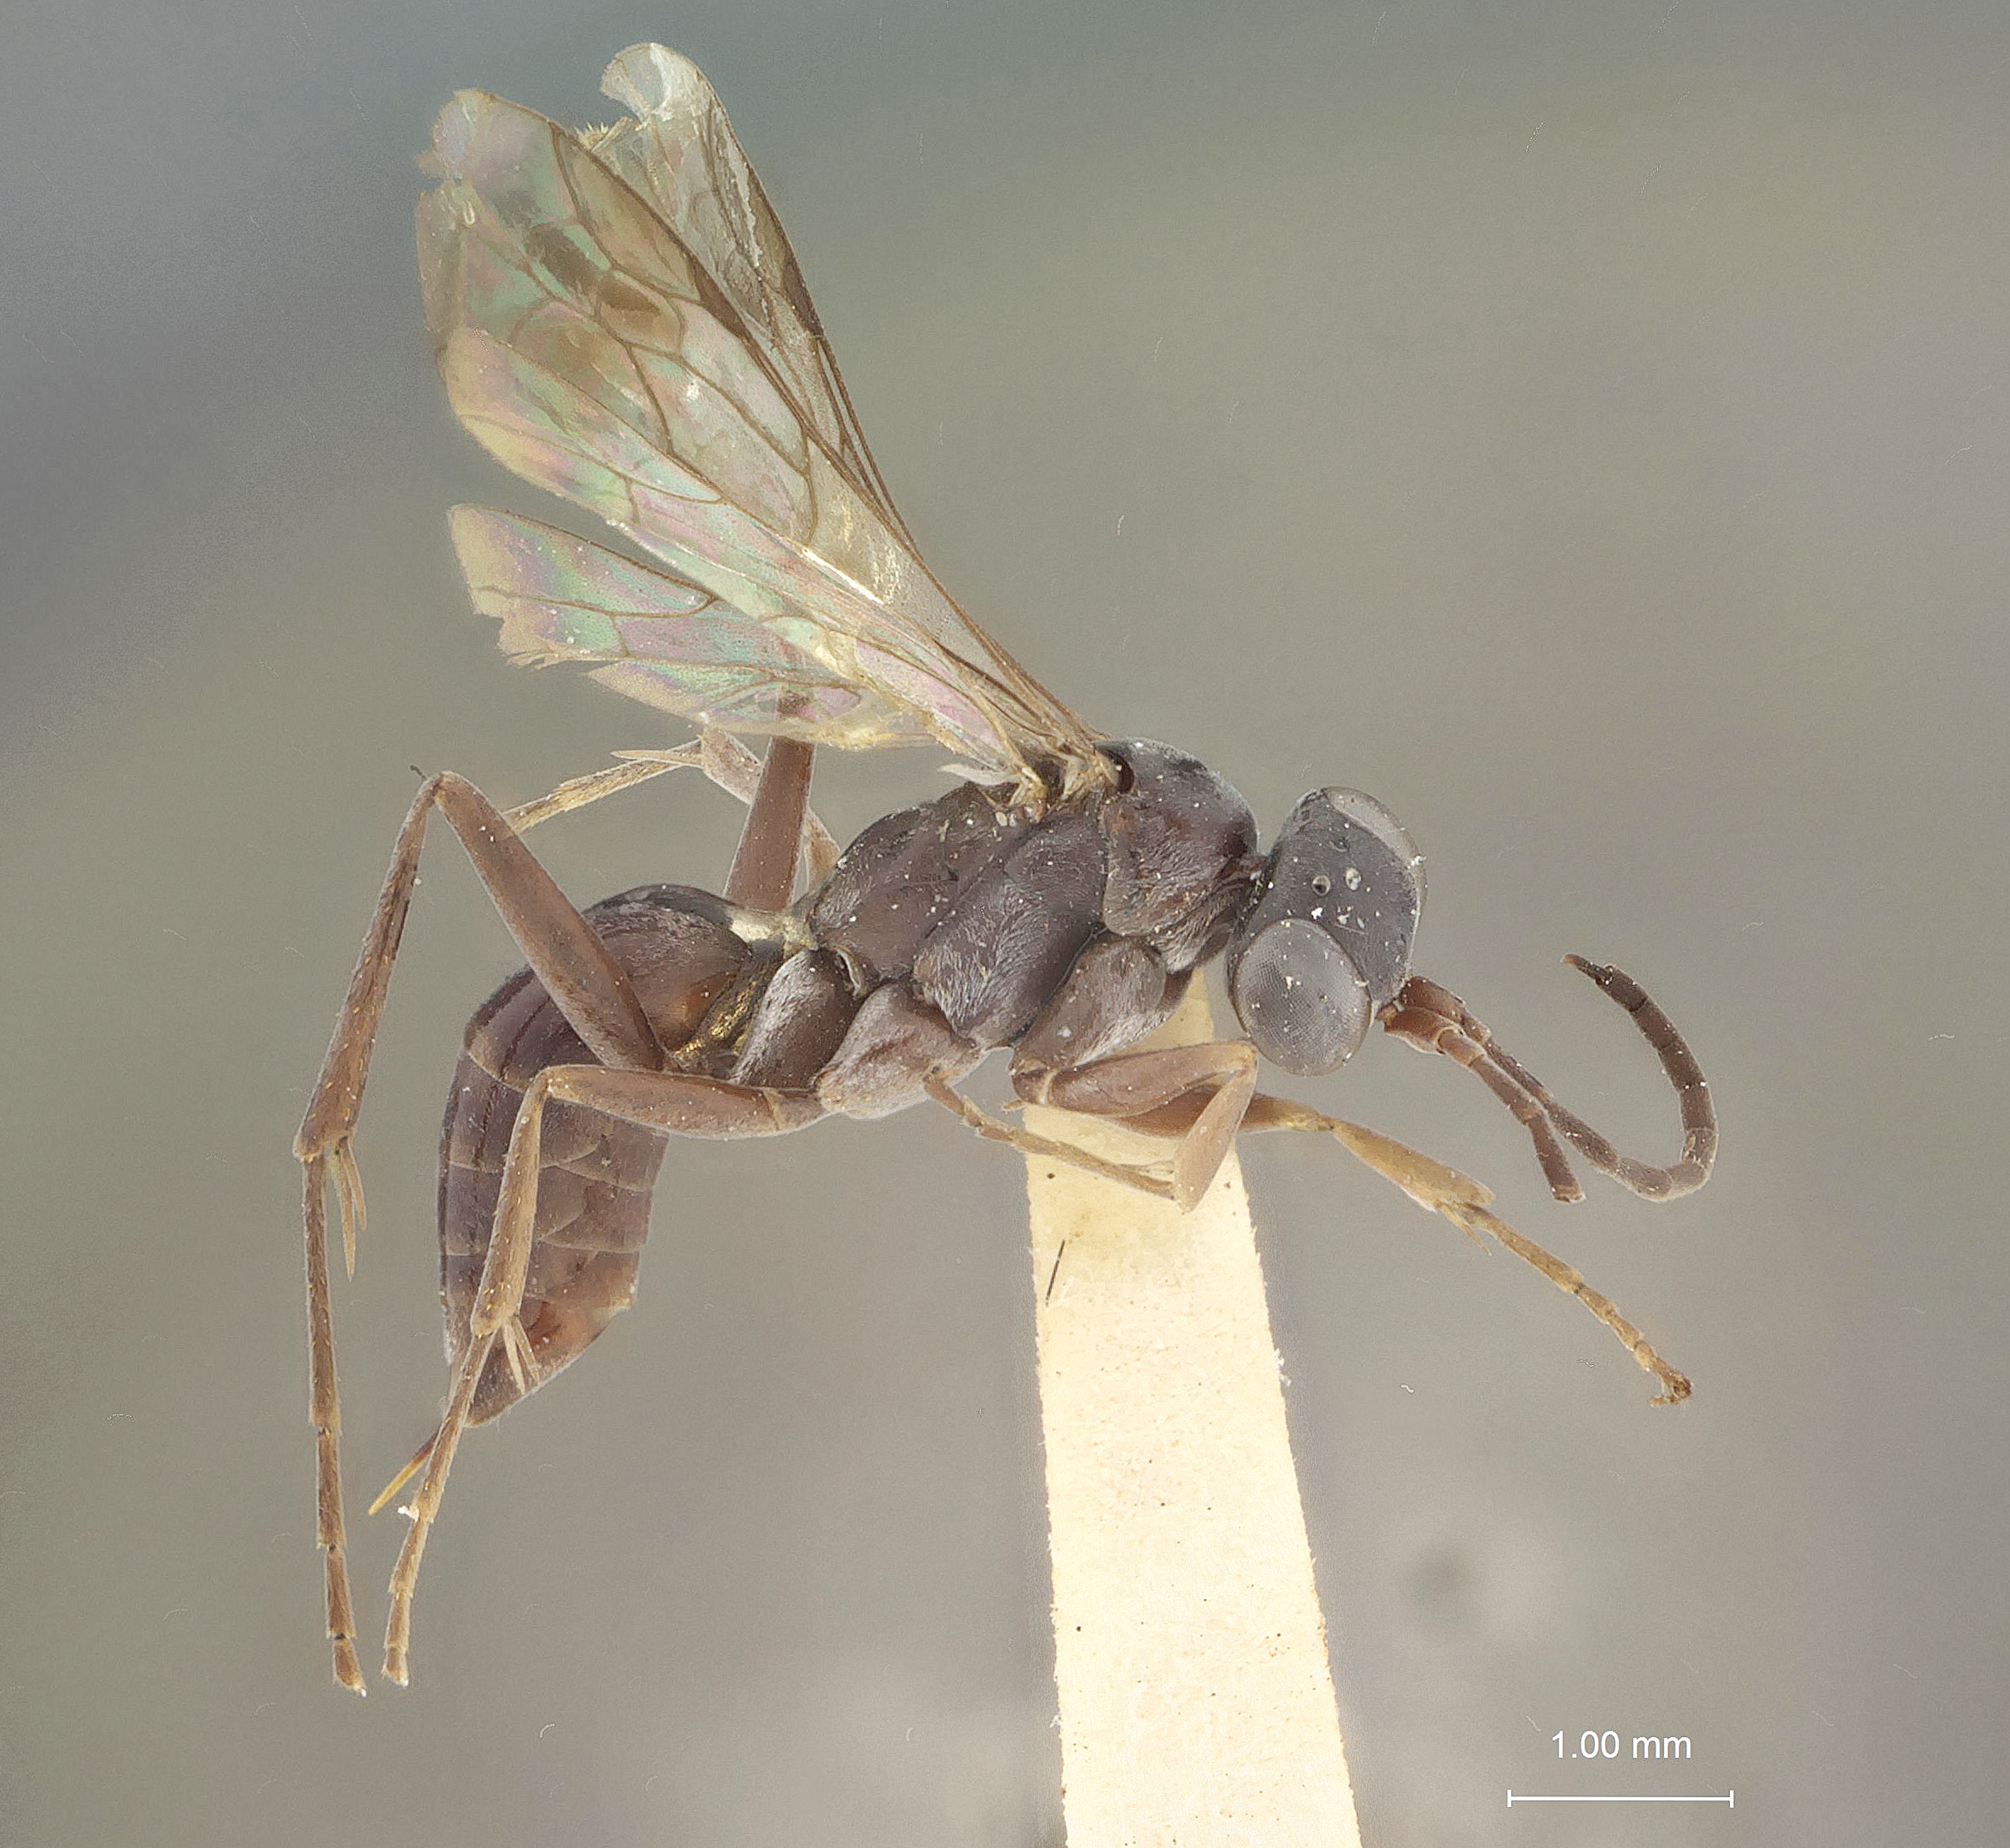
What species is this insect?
Pseudagenia brevicornis
